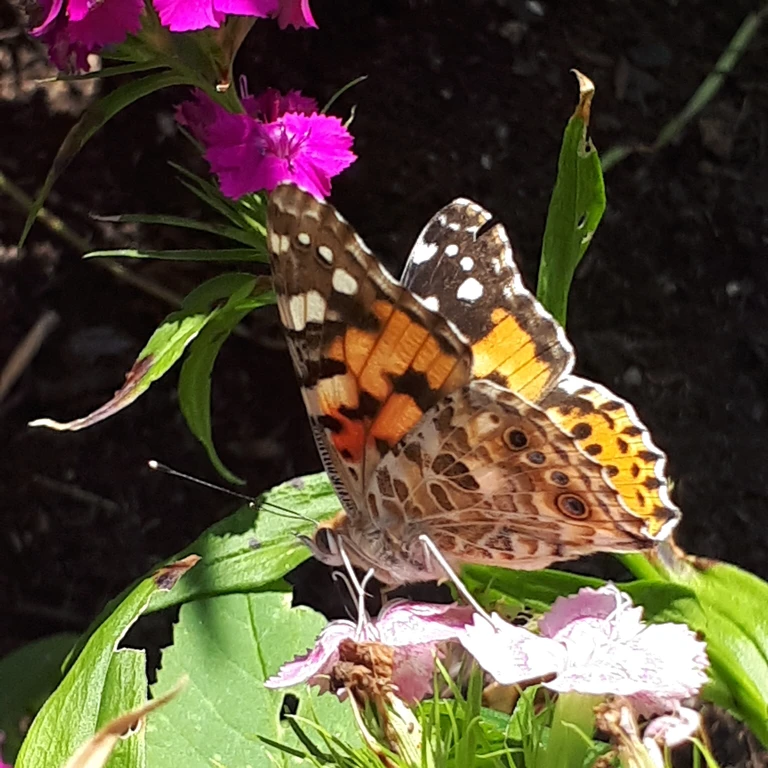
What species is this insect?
Vanessa cardui
